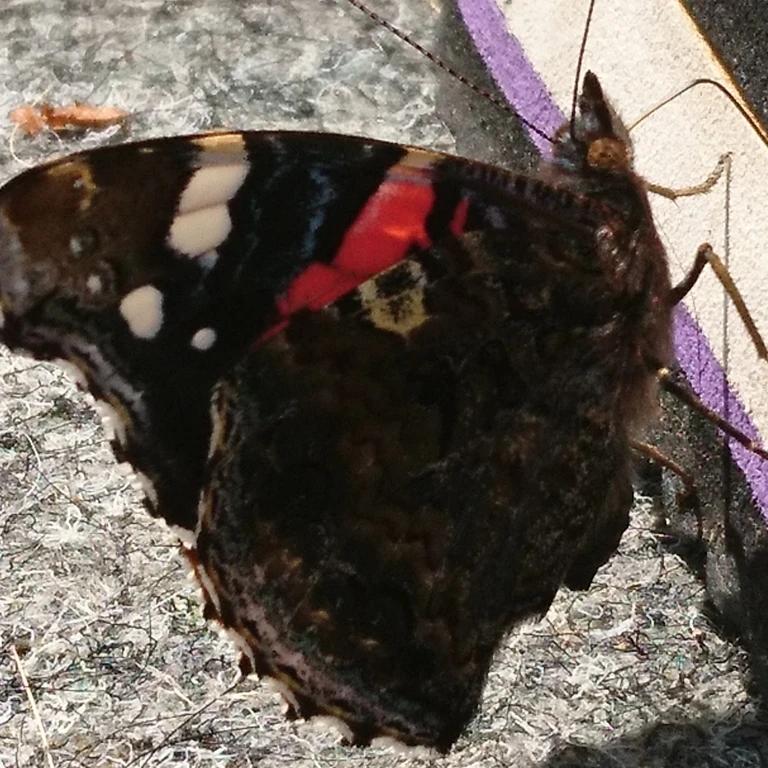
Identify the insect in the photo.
Vanessa atalanta
